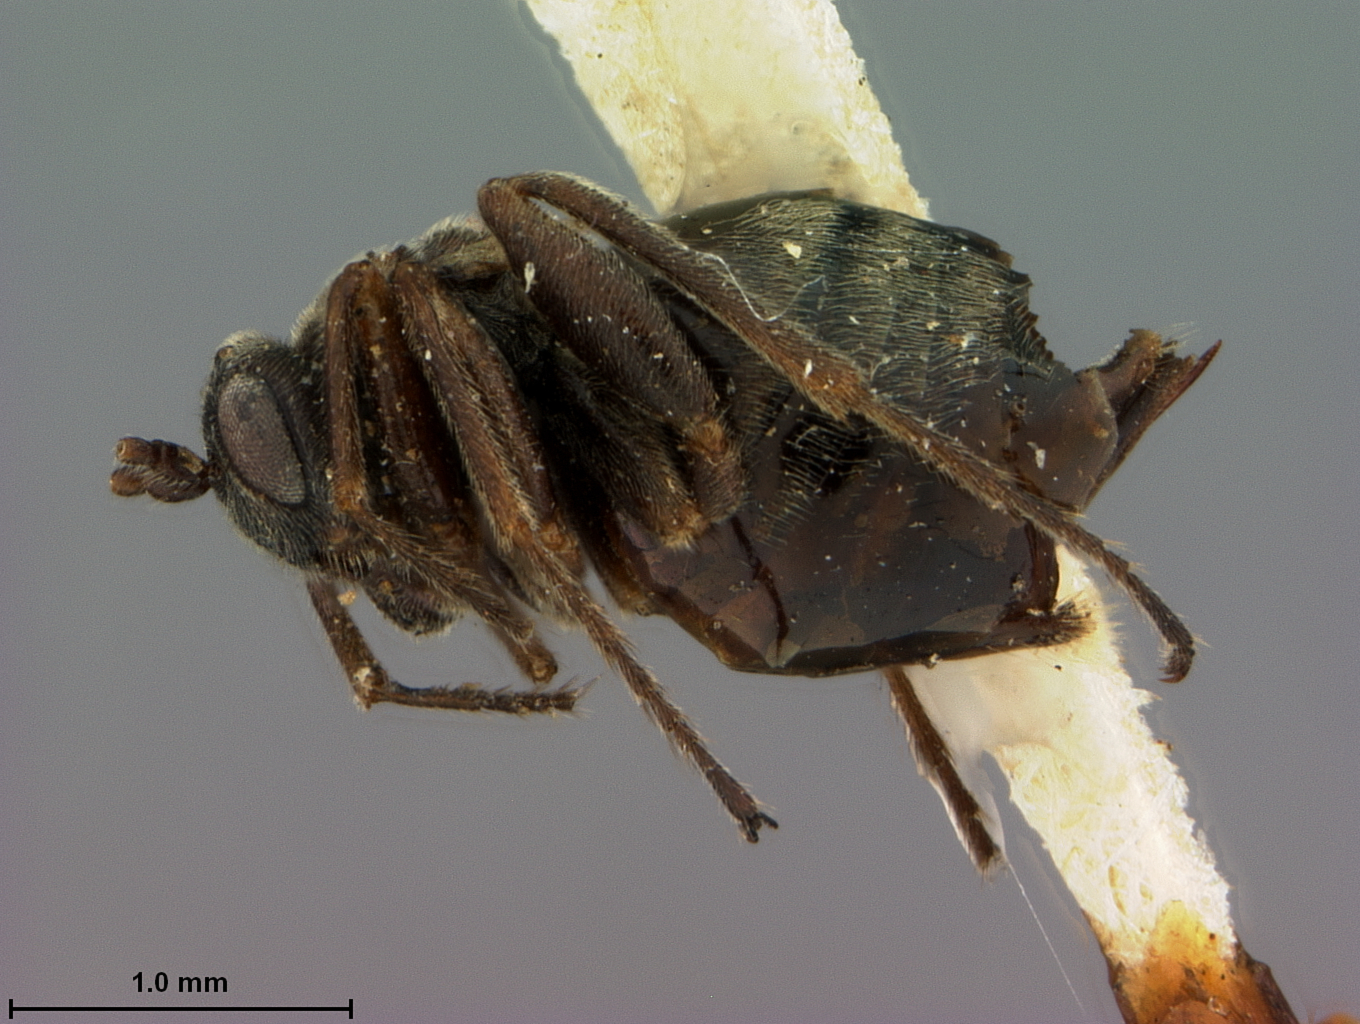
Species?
Acraspis macrocarpae
